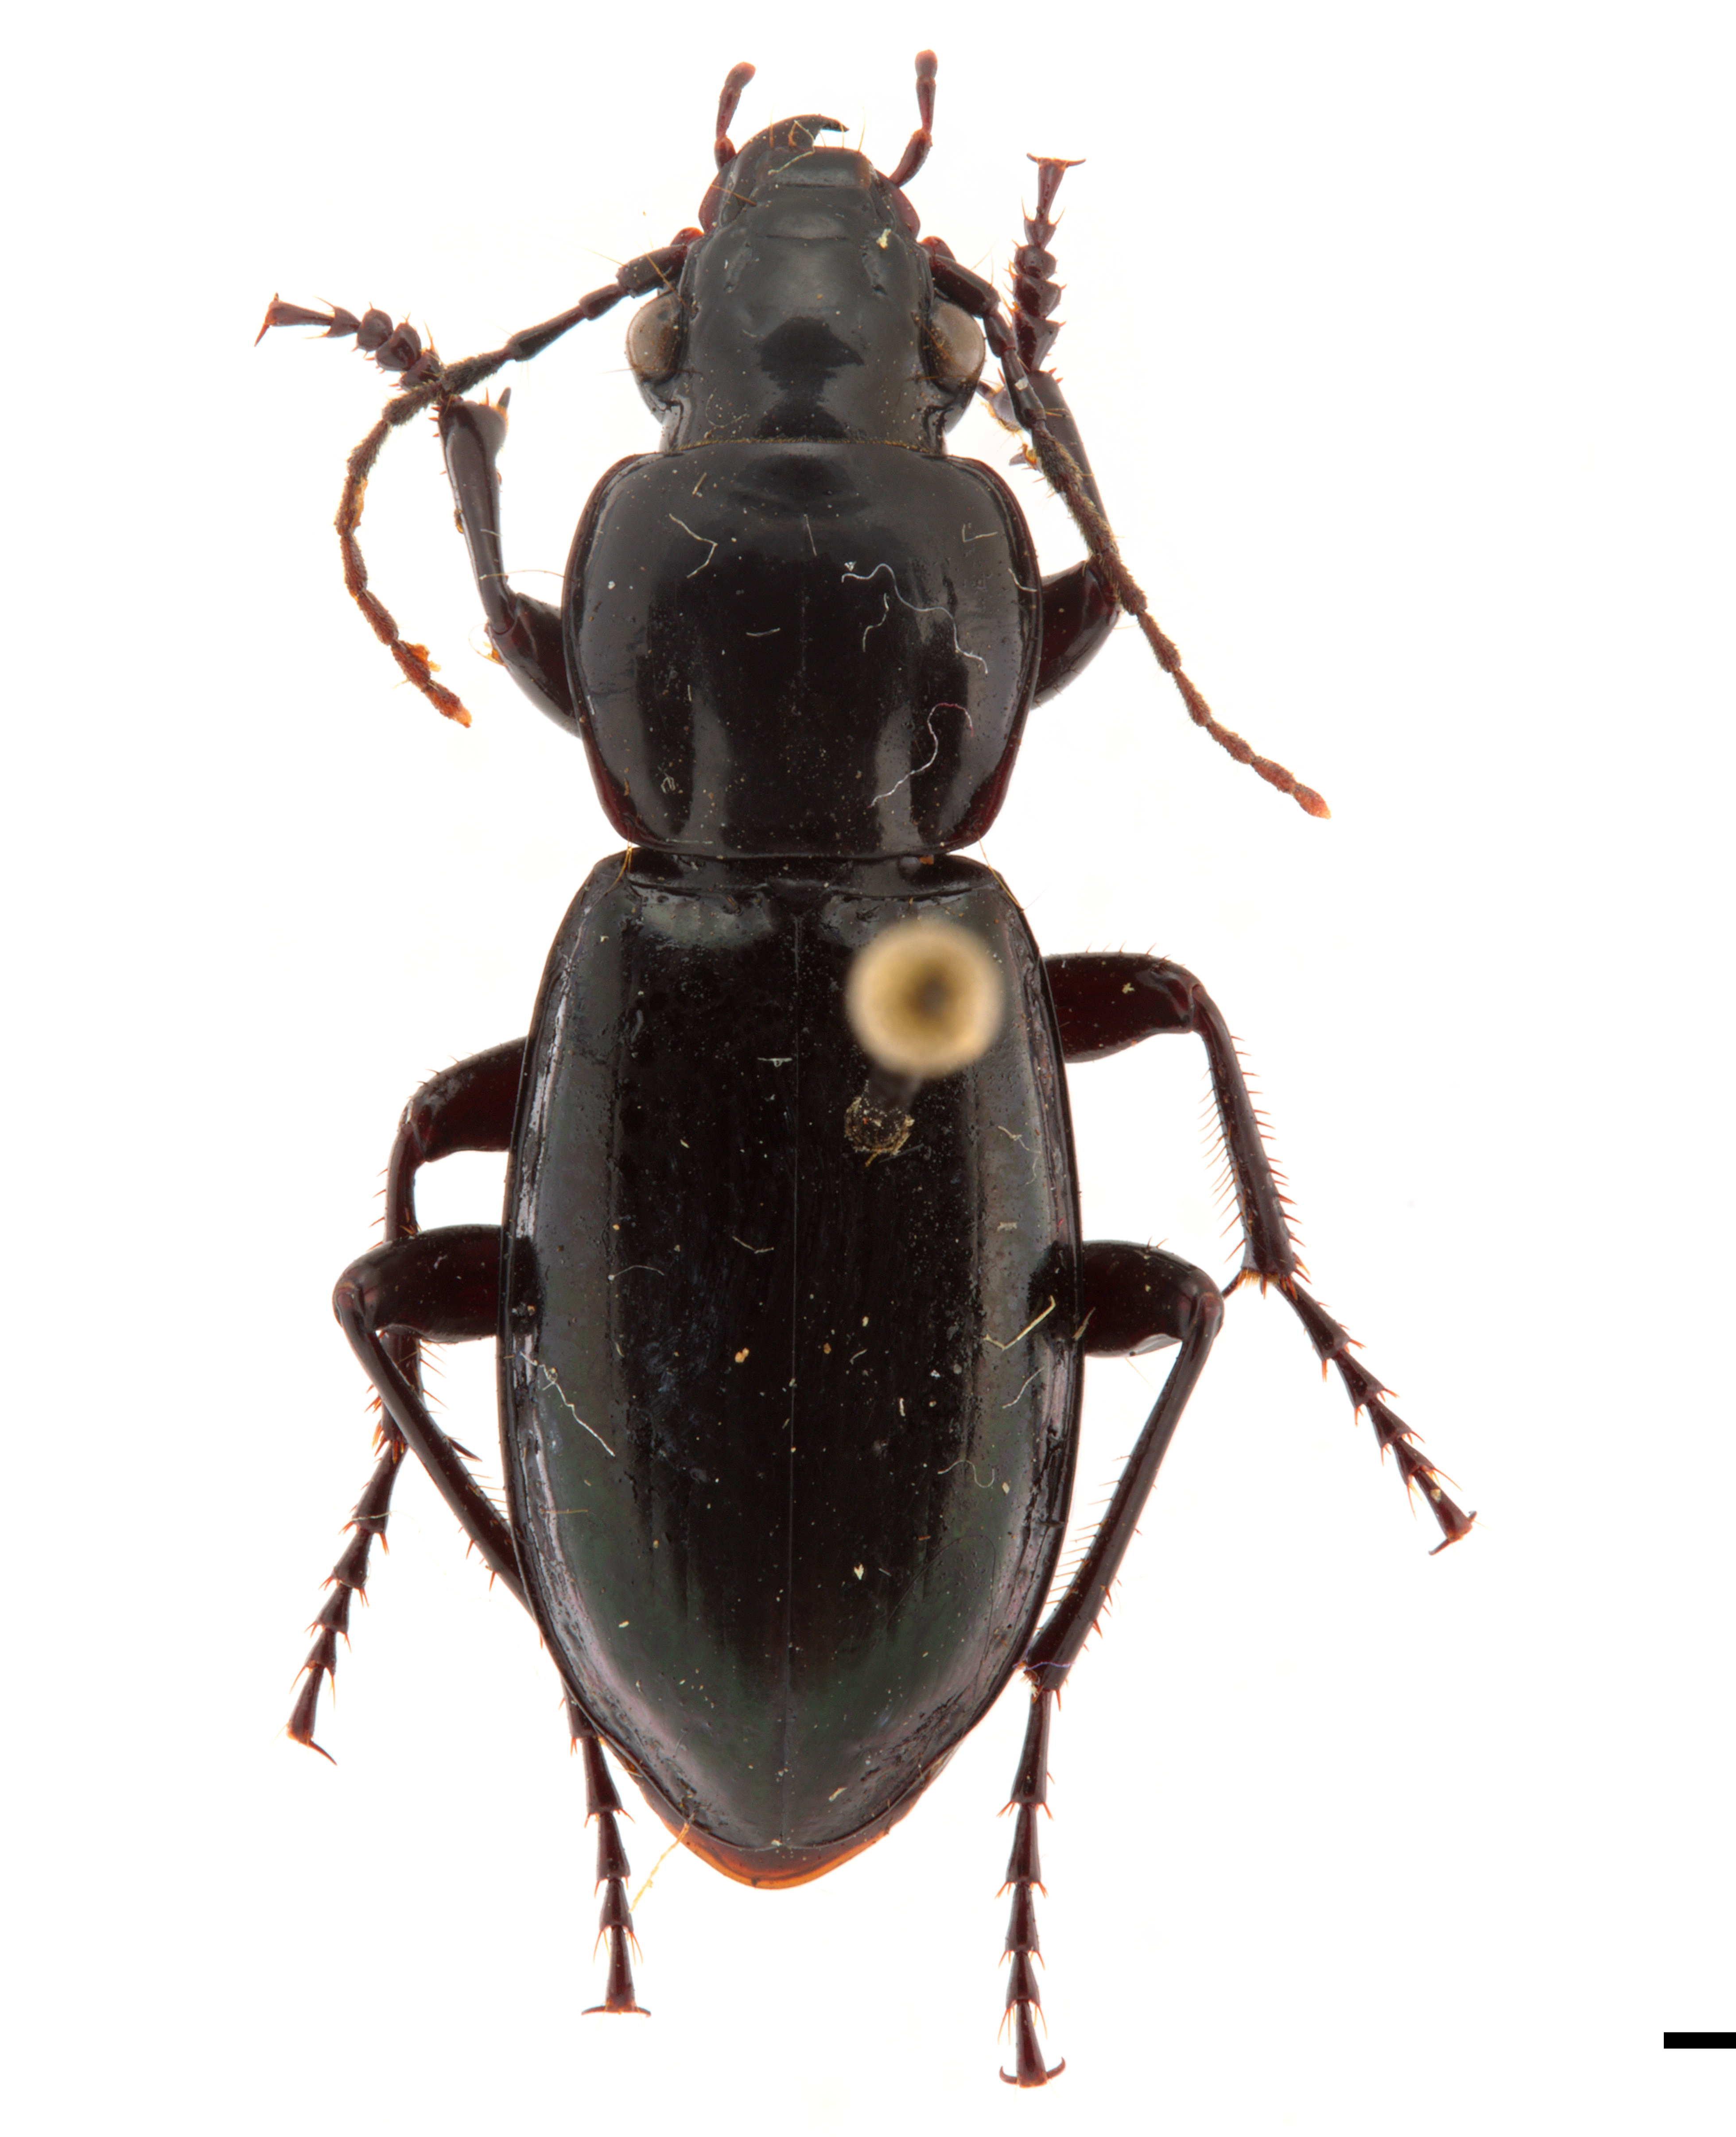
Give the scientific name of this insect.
Notonomus philippi
